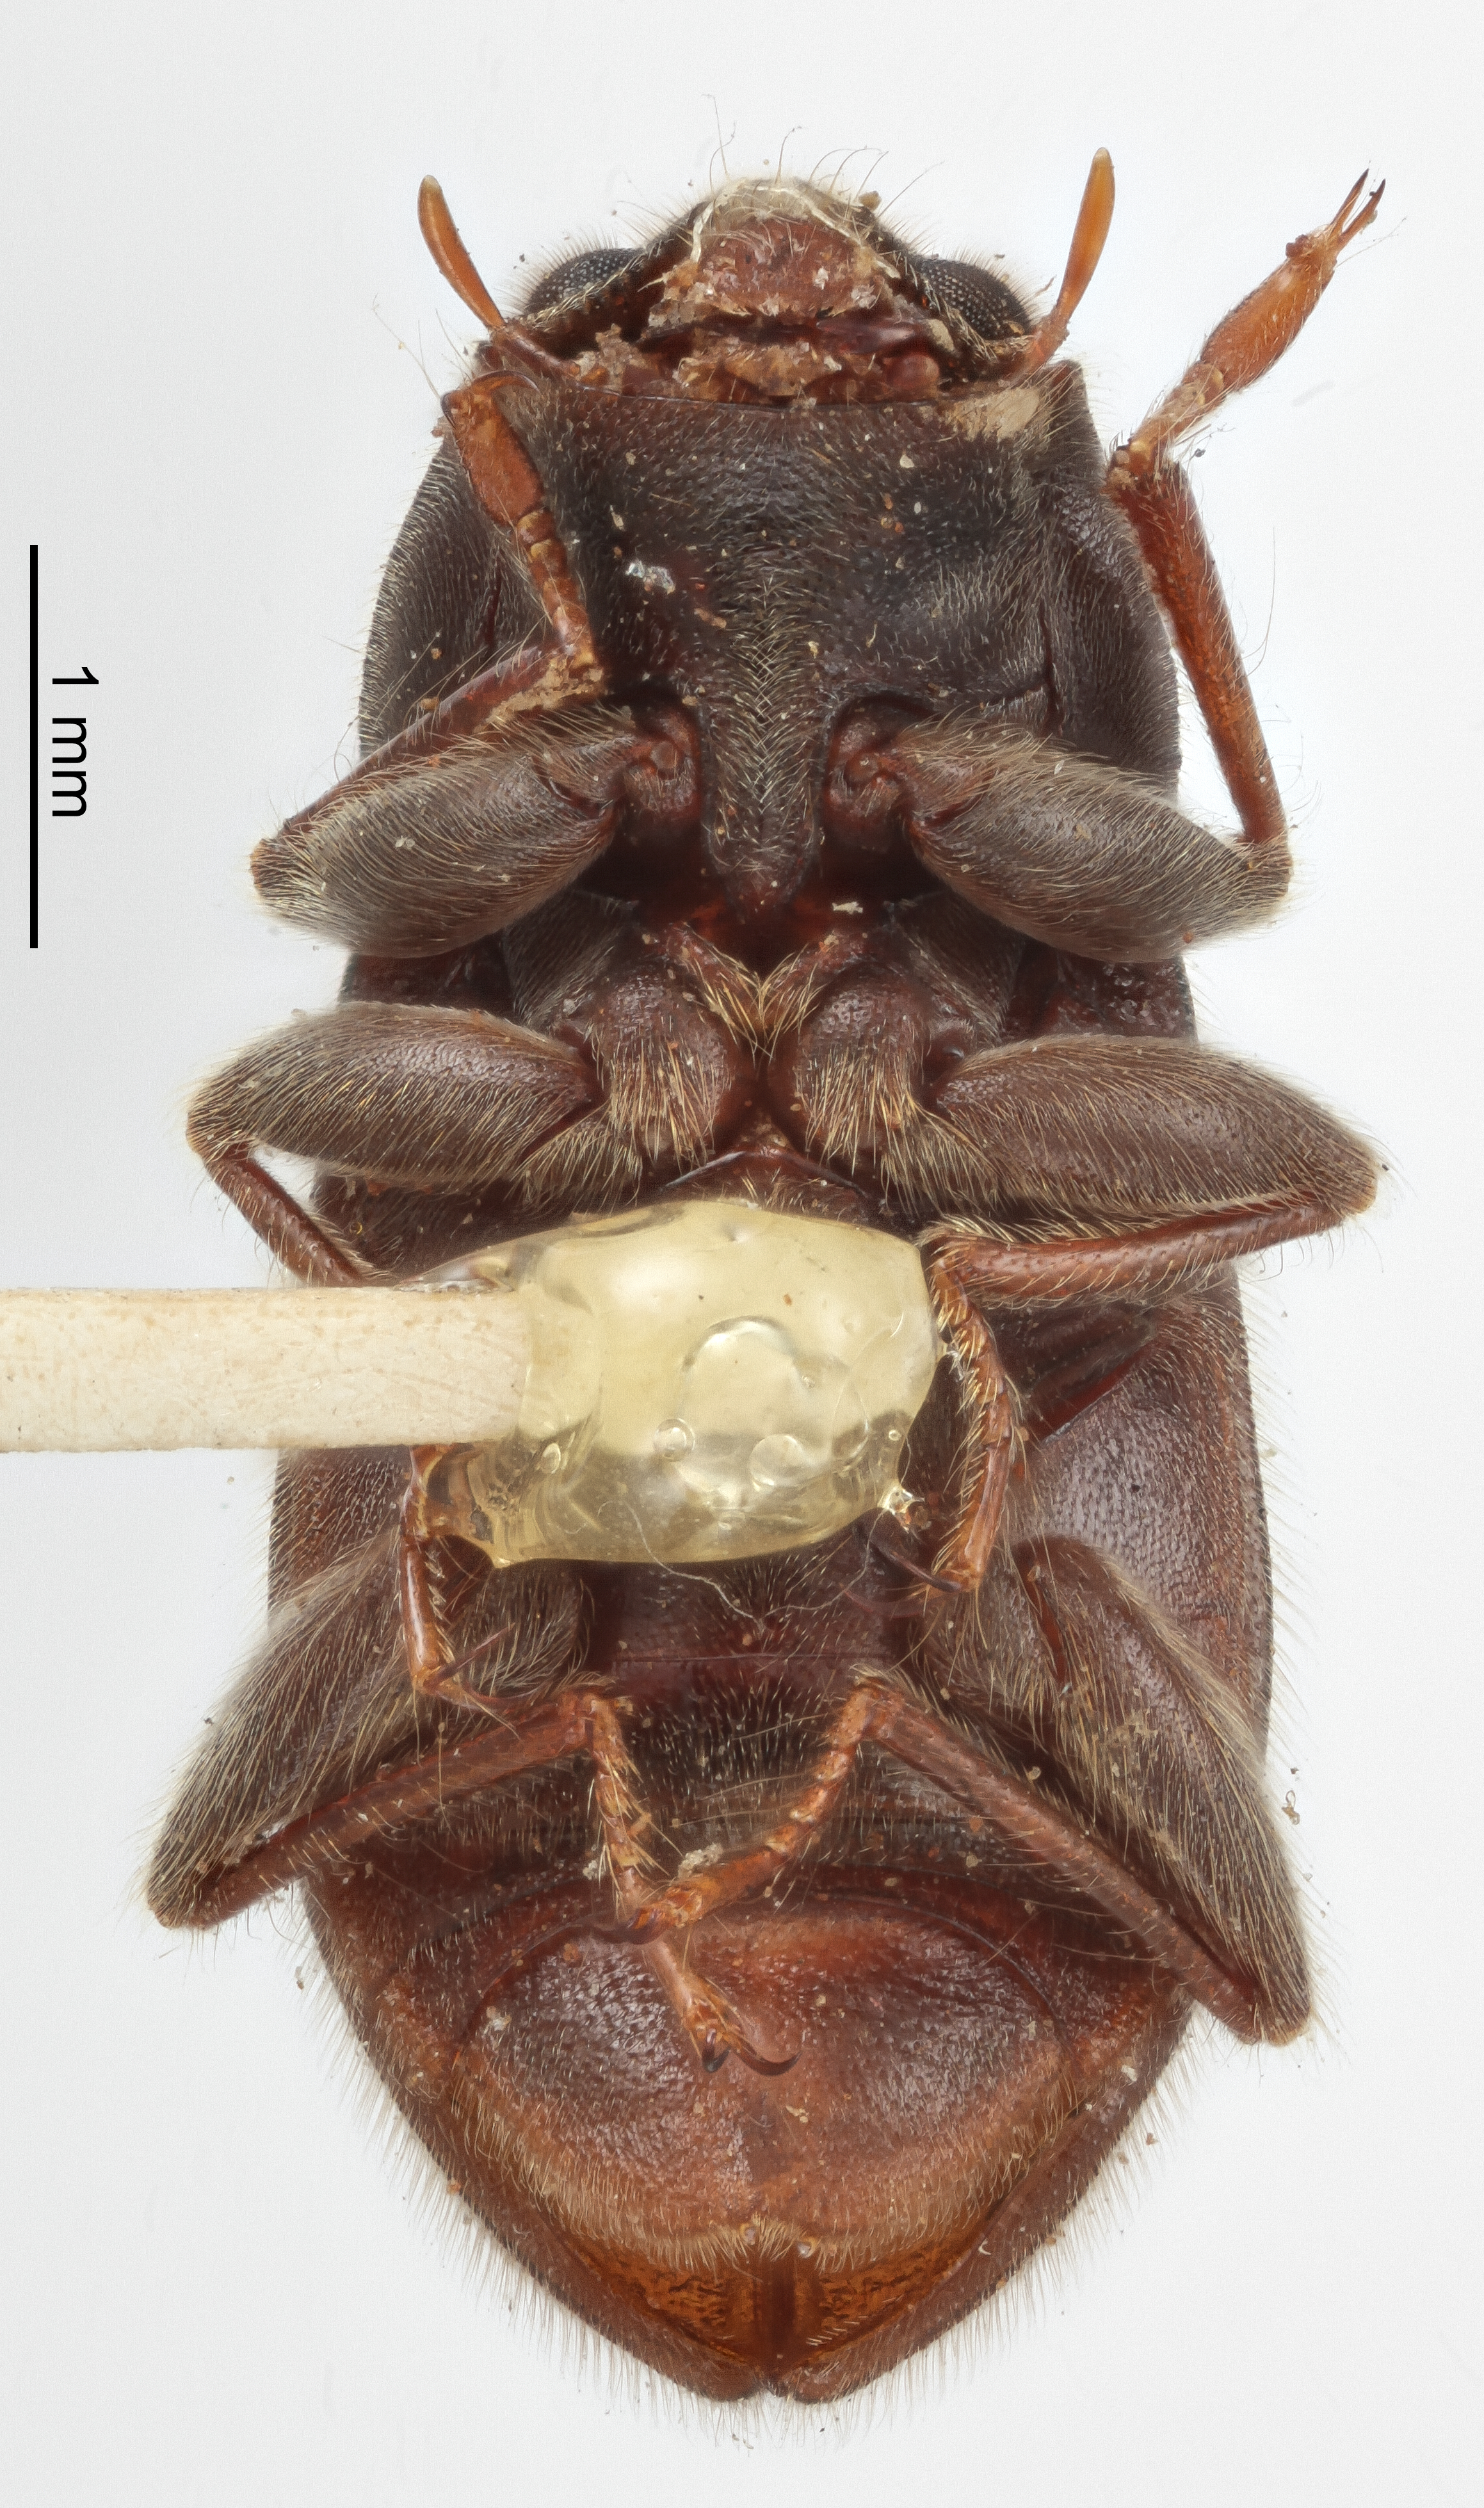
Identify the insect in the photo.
Oberonus obesus
